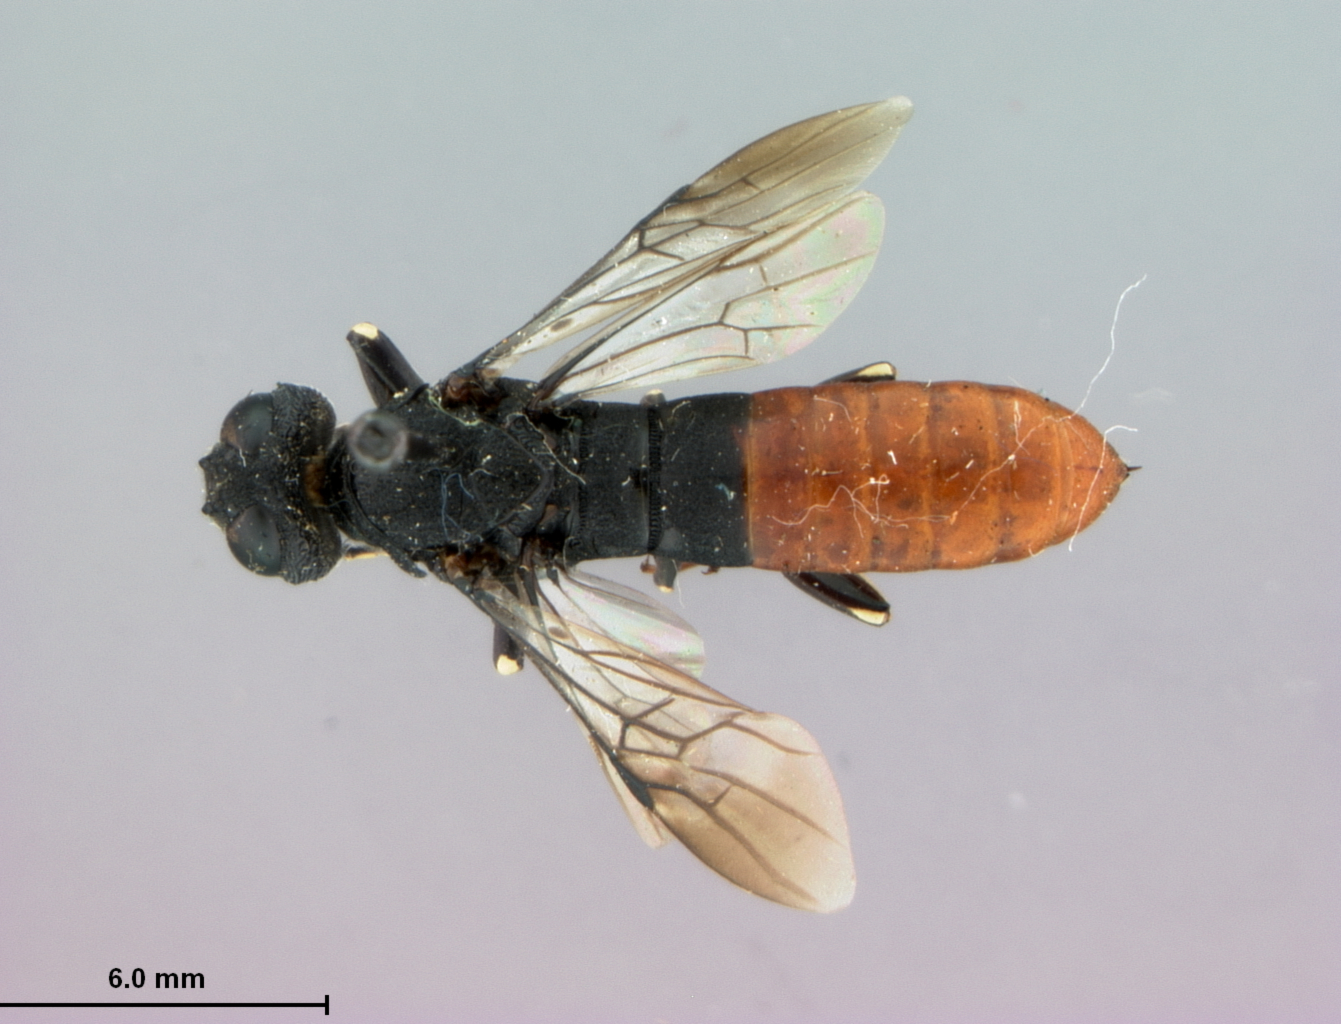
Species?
Oryssus abietis
